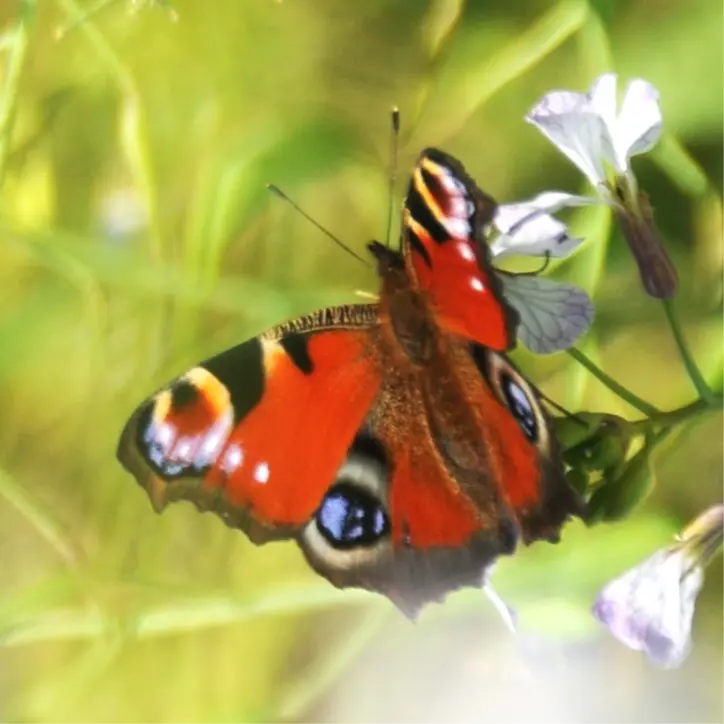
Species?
Aglais io
